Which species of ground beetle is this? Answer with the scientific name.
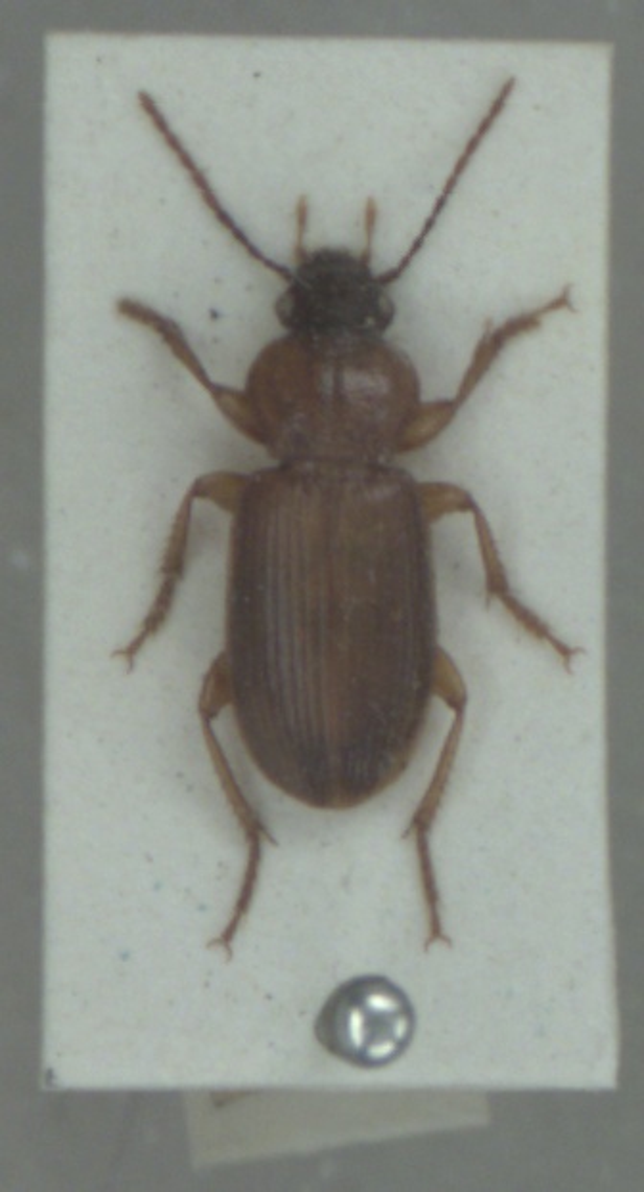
Ophonus cordatus
